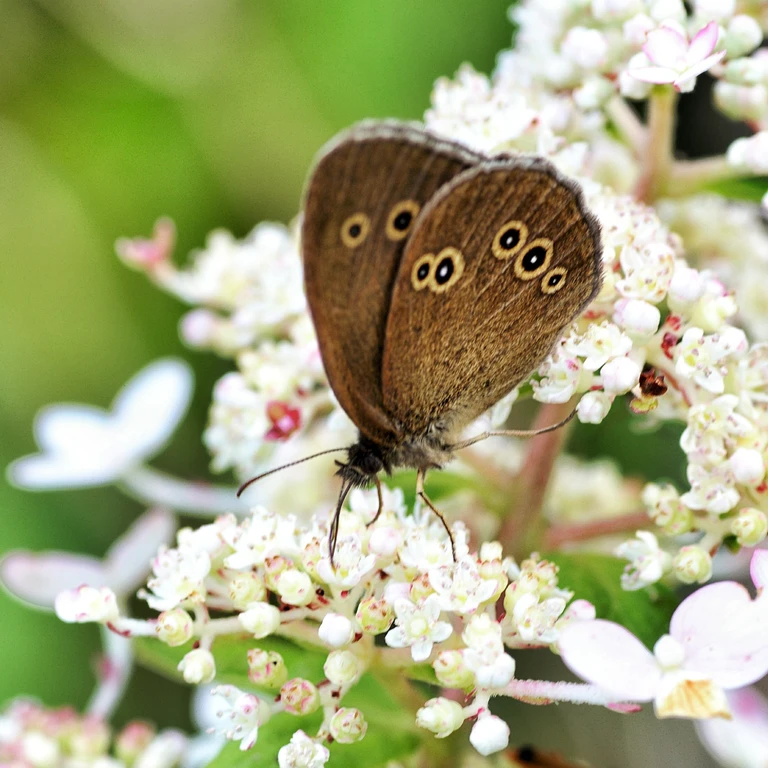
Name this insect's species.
Aphantopus hyperantus
